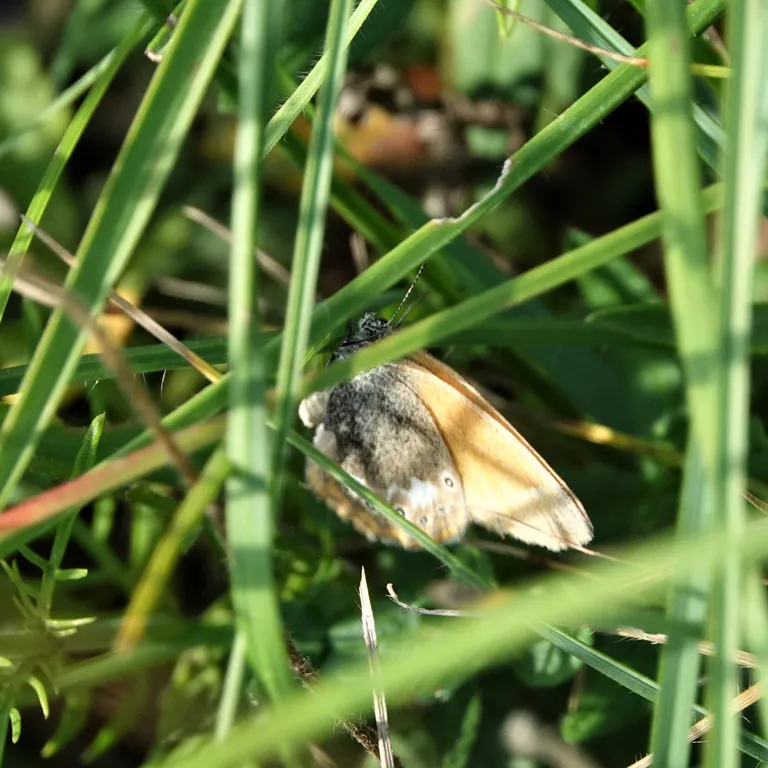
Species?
Coenonympha glycerion (also Coenonympha iphis)
